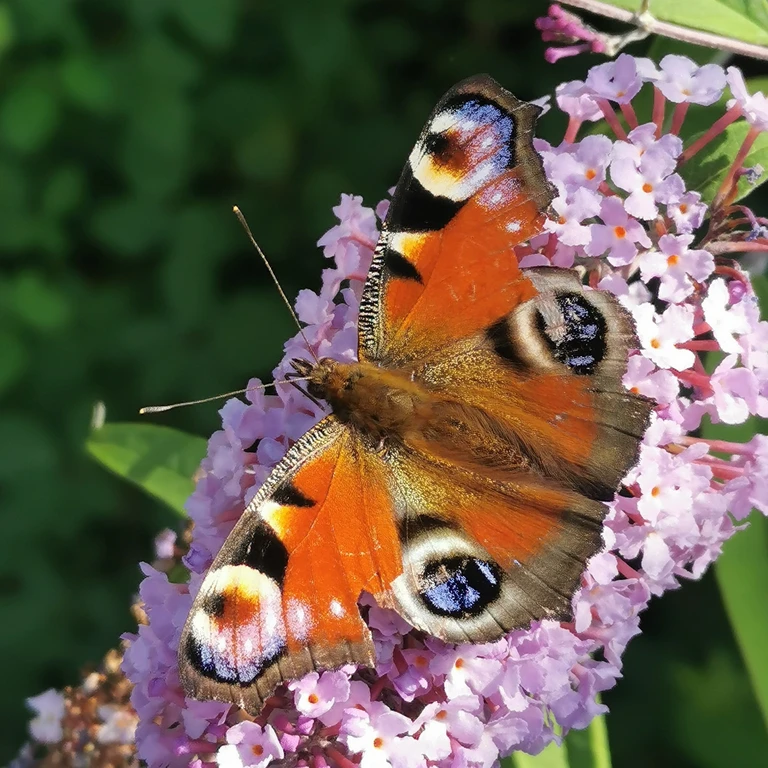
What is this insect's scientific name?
Aglais io
